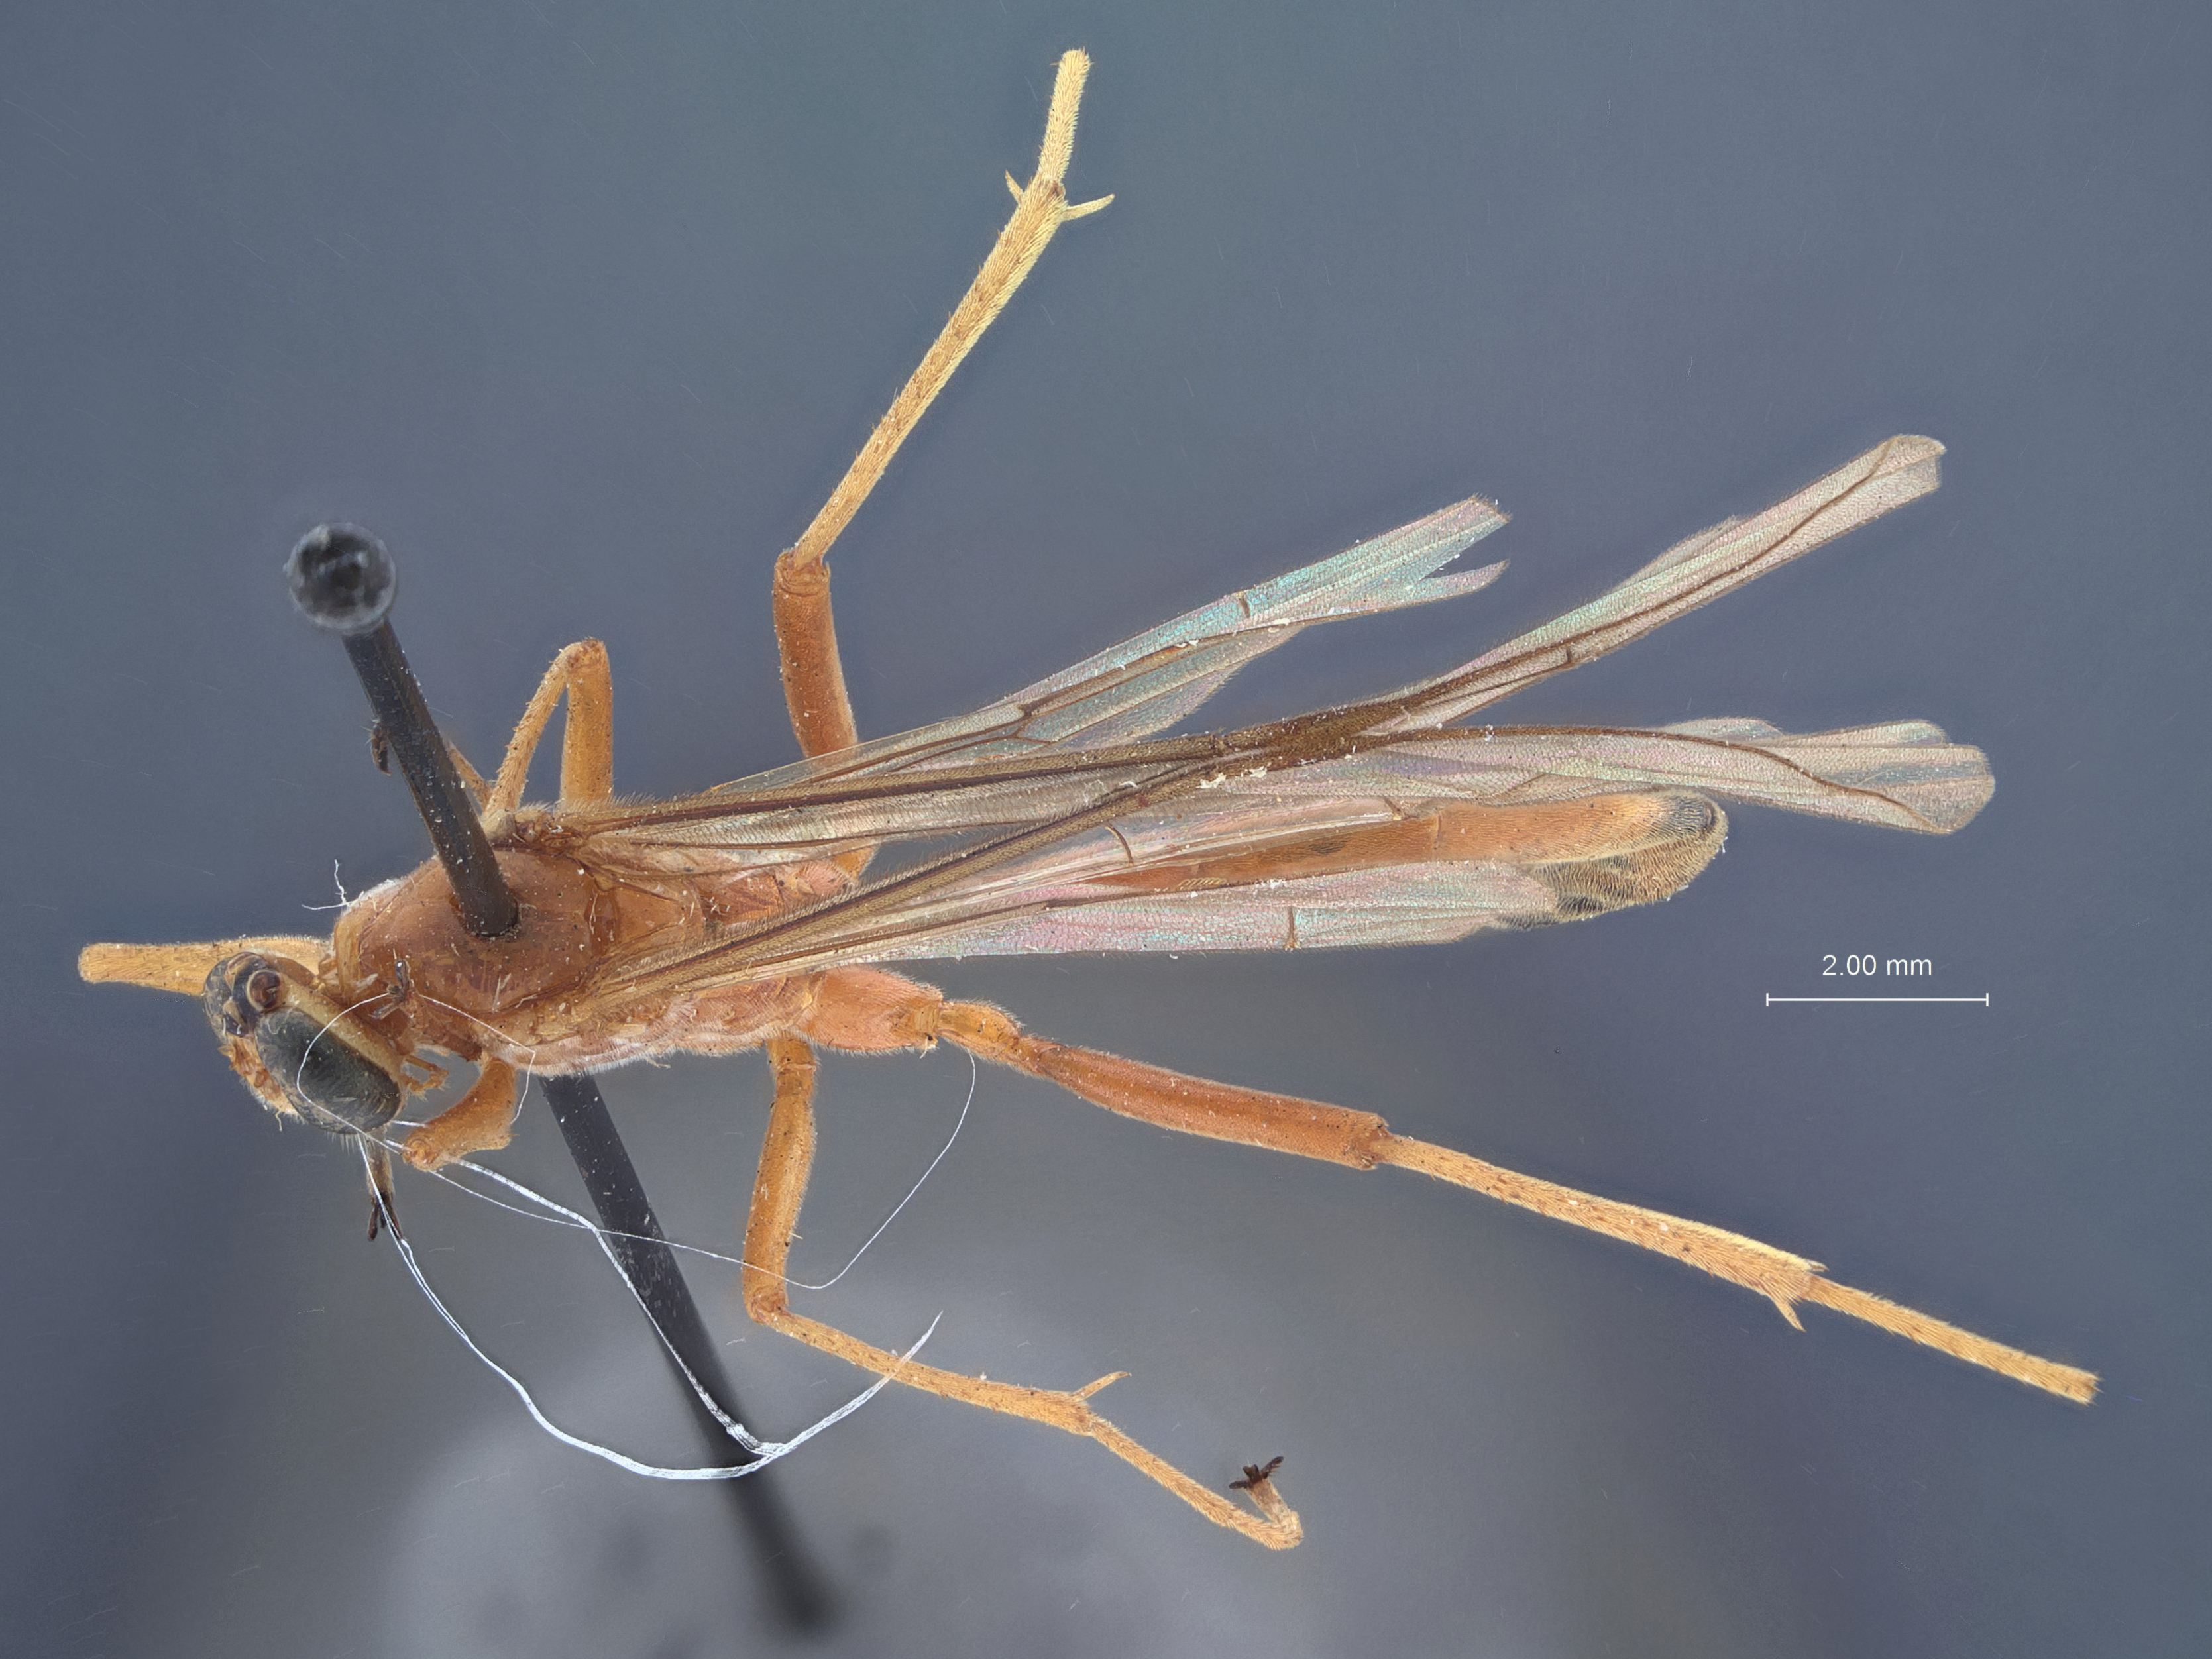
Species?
Netelia turbans
